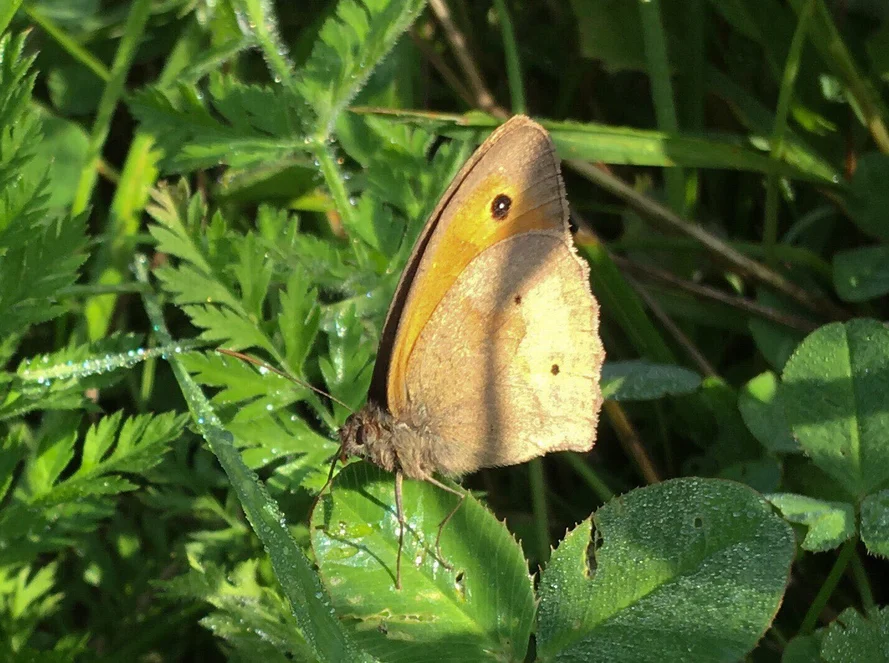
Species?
Maniola jurtina
